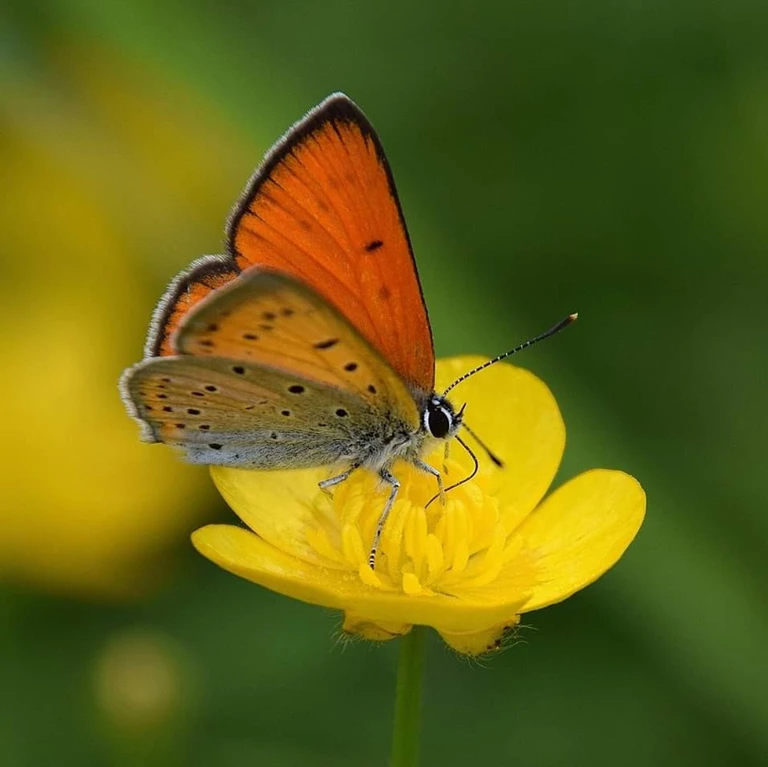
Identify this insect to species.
Lycaena dispar
